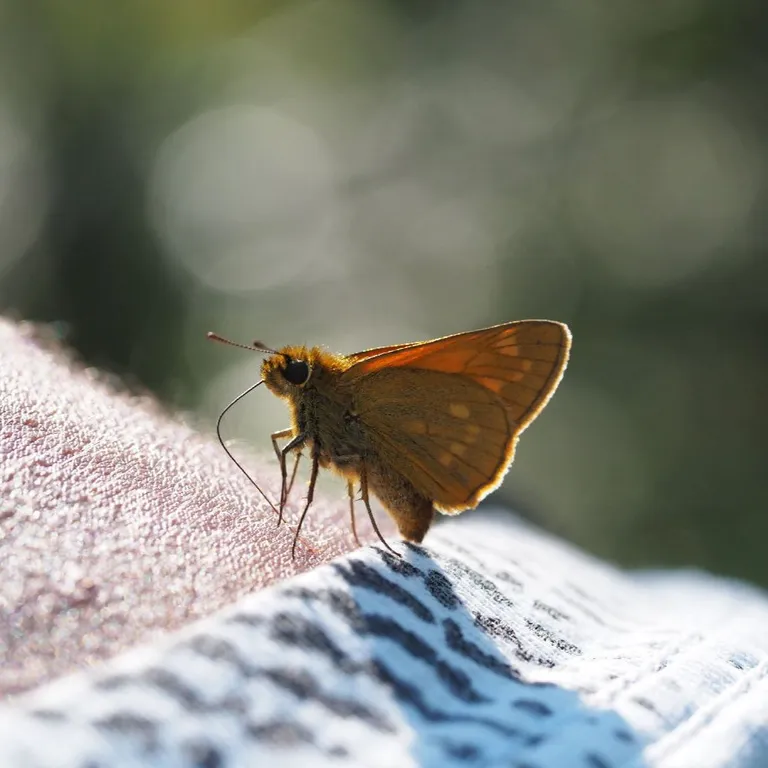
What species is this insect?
Ochlodes sylvanus (also Ochlodes venata)
